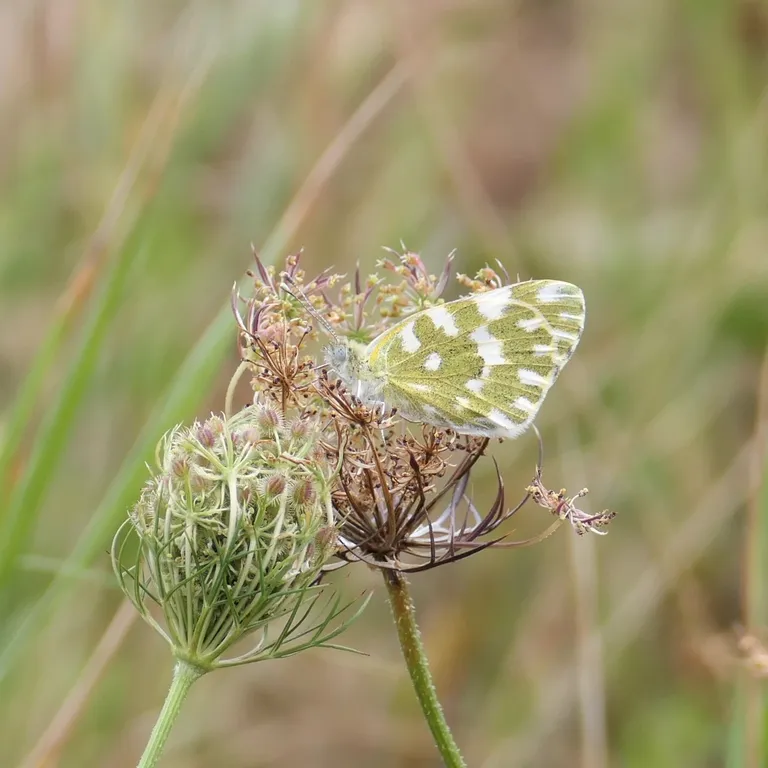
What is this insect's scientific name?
Pontia edusa
